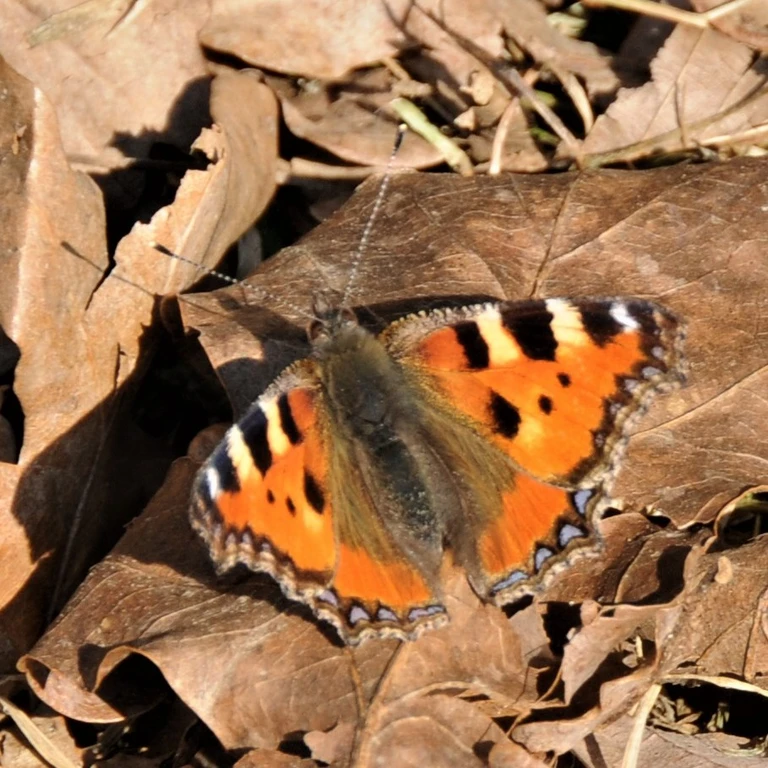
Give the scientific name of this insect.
Aglais urticae
